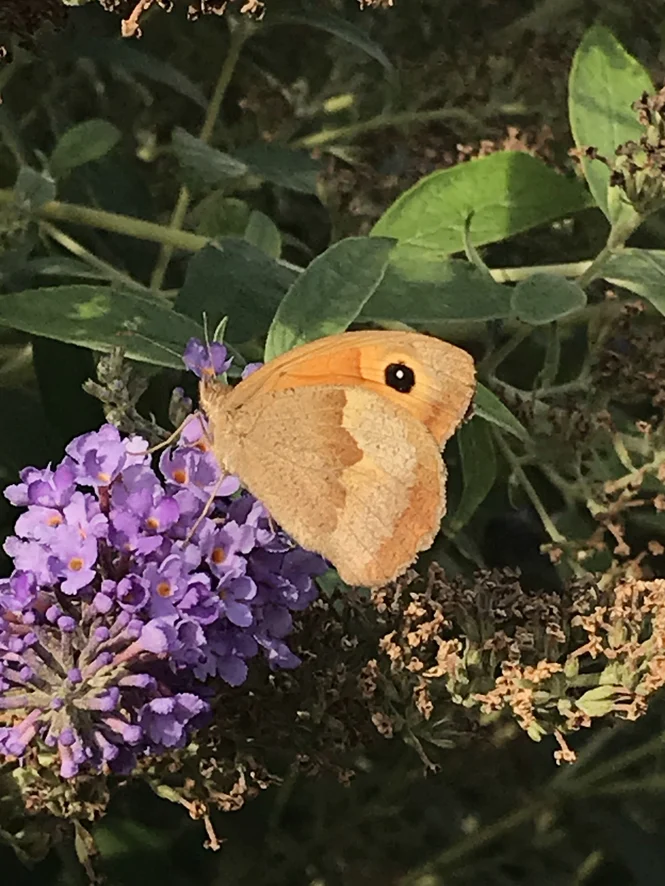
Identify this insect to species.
Maniola jurtina
